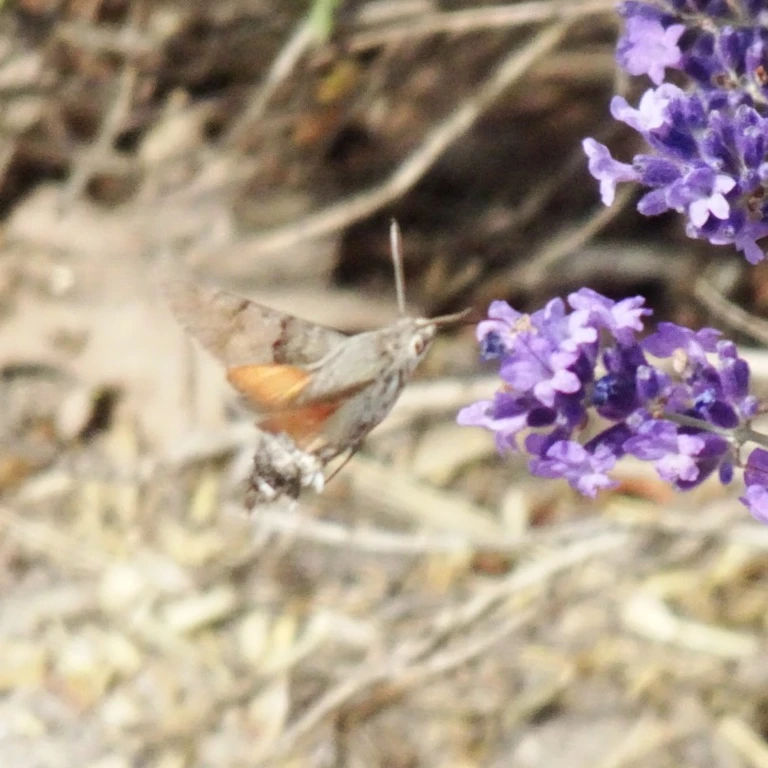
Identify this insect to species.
Macroglossum stellatarum
